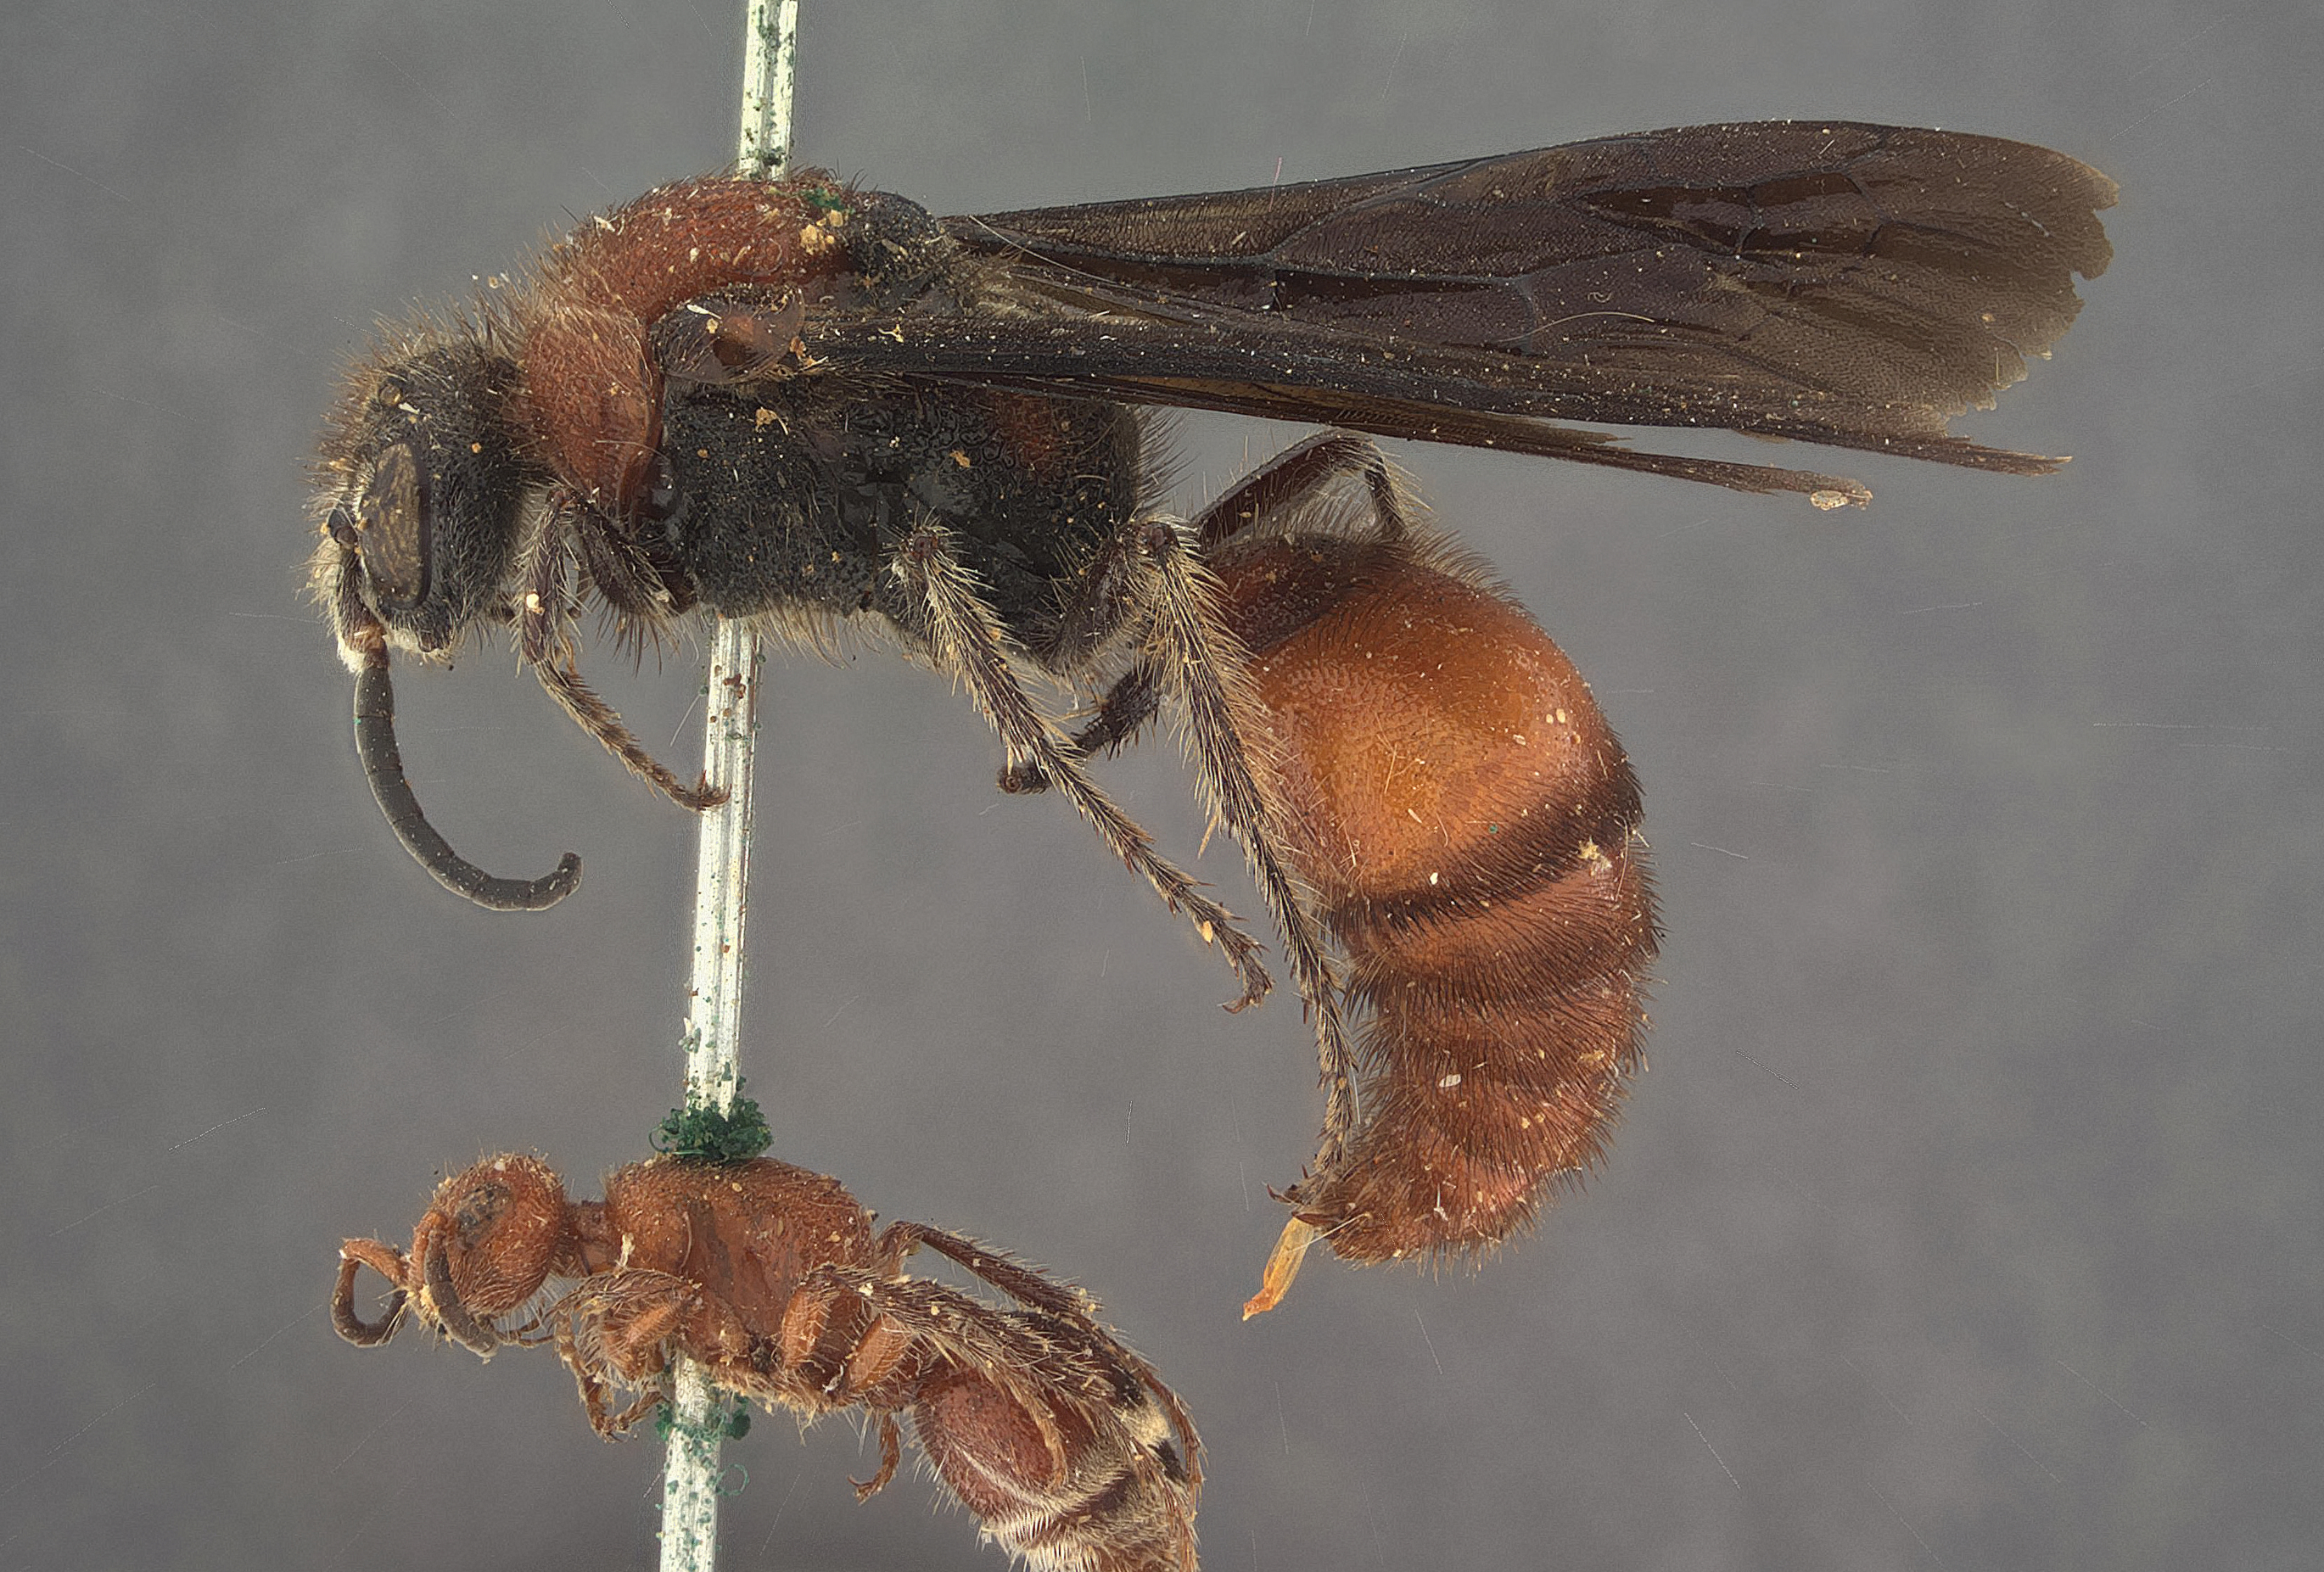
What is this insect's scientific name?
Timulla vagans
